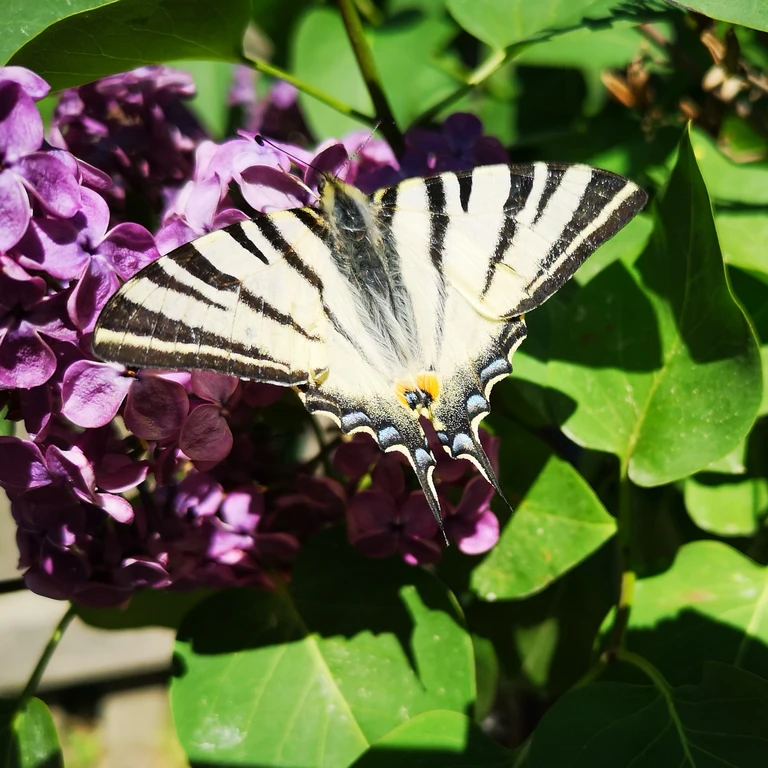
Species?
Iphiclides podalirius
